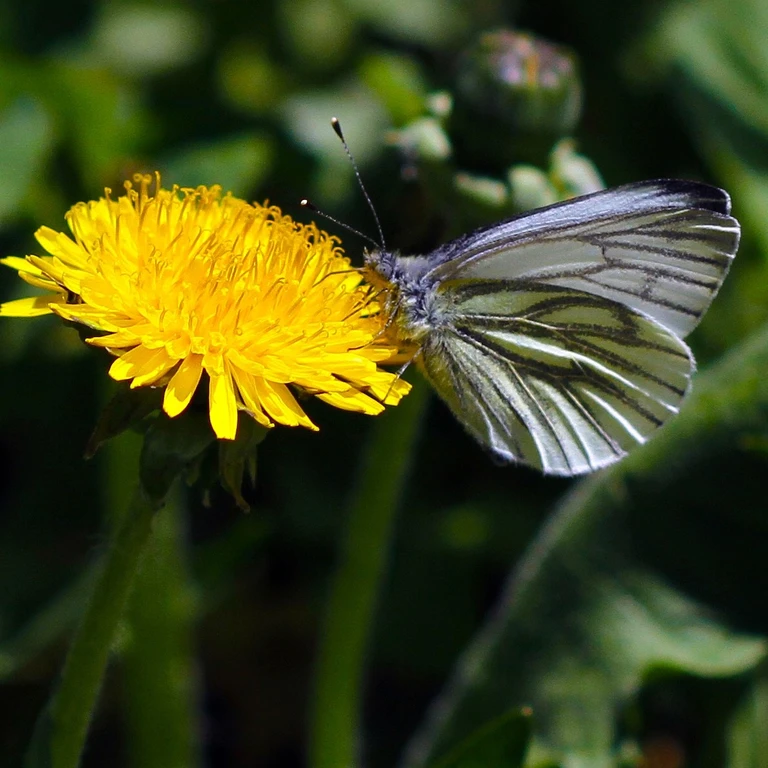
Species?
Pieris napi
